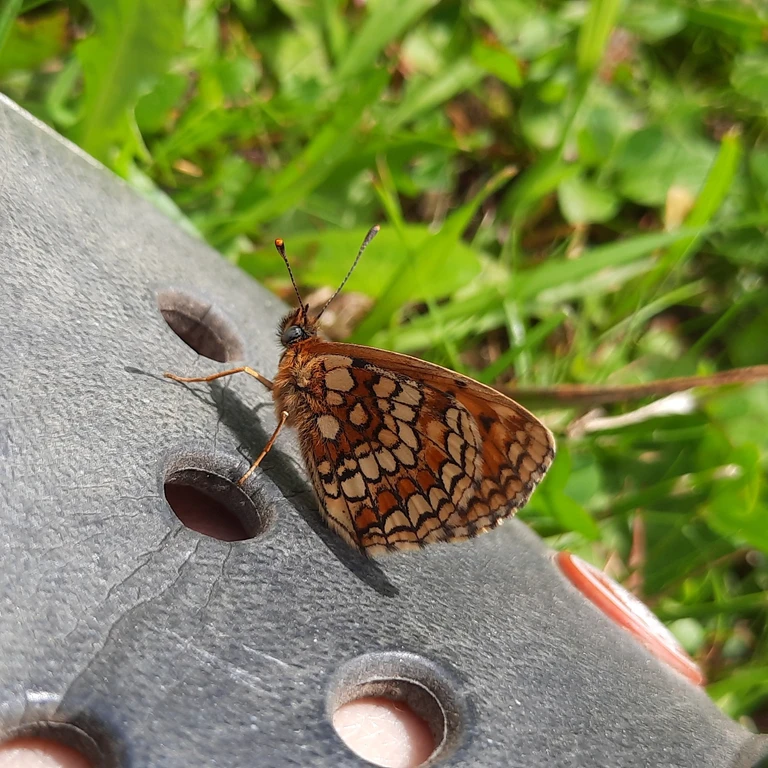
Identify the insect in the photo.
Melitaea athalia
